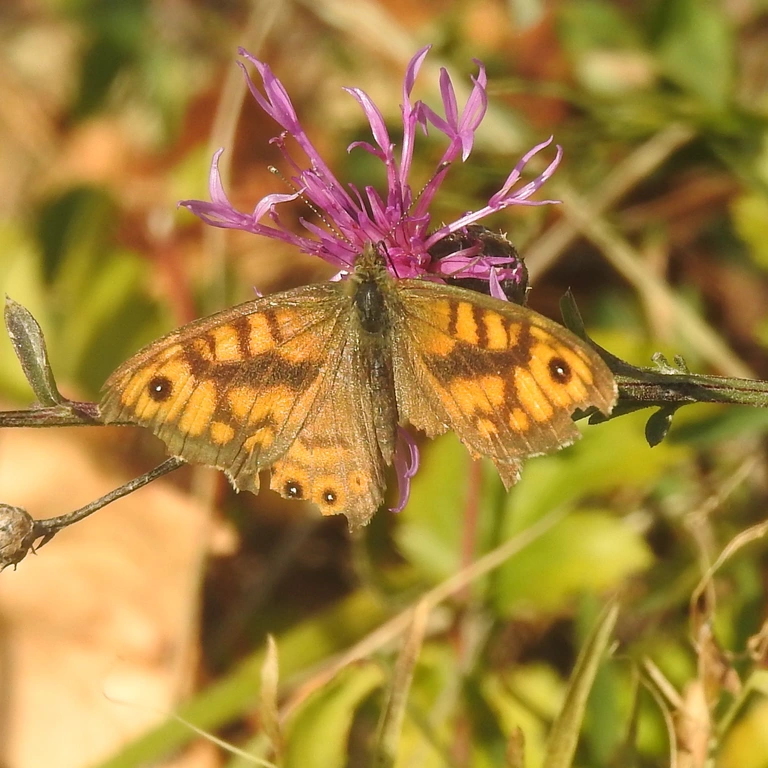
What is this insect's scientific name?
Lasiommata megera (also Pararge megera)
